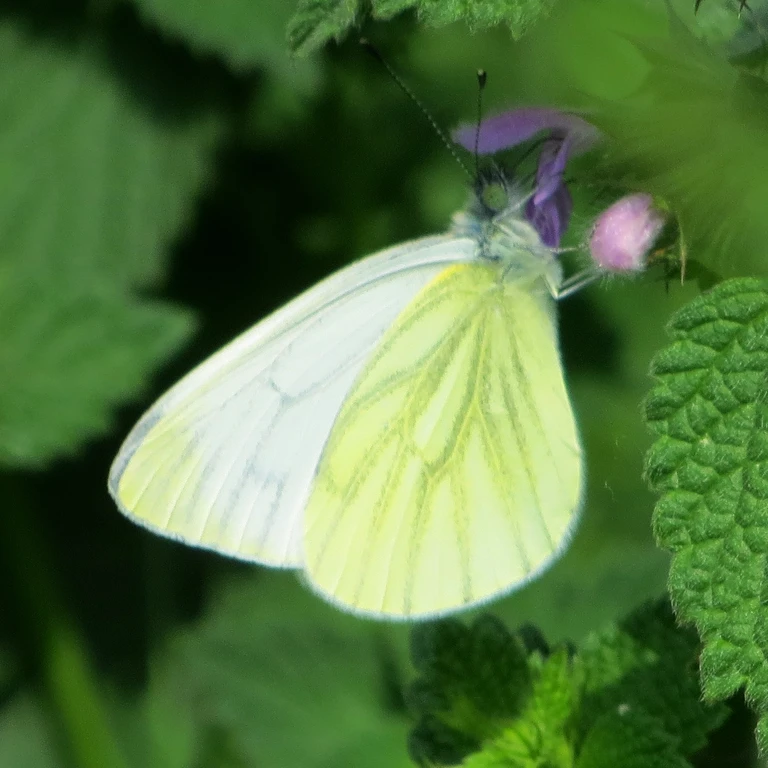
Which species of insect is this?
Pieris napi
